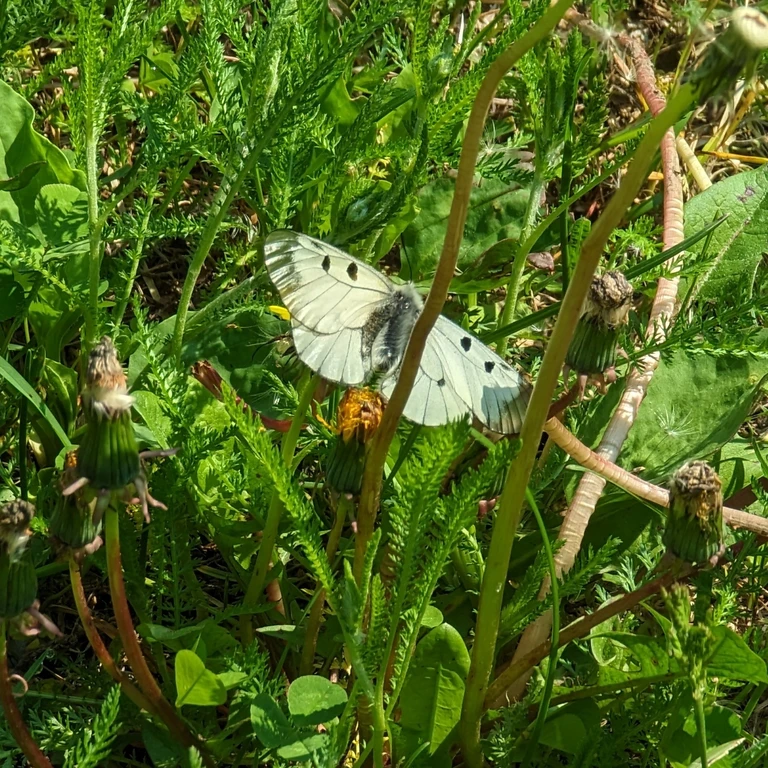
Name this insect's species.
Parnassius mnemosyne
